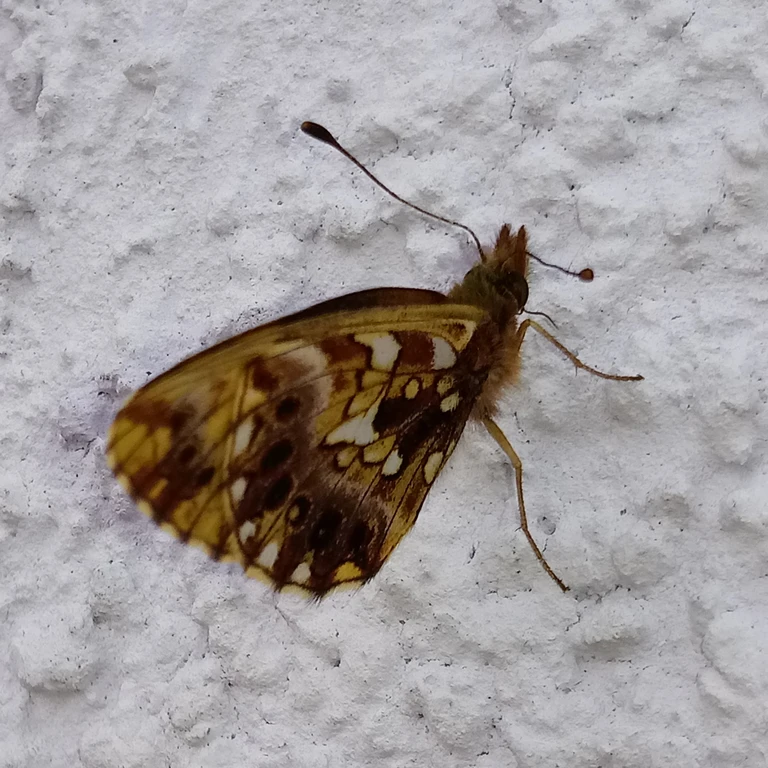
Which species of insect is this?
Boloria dia
